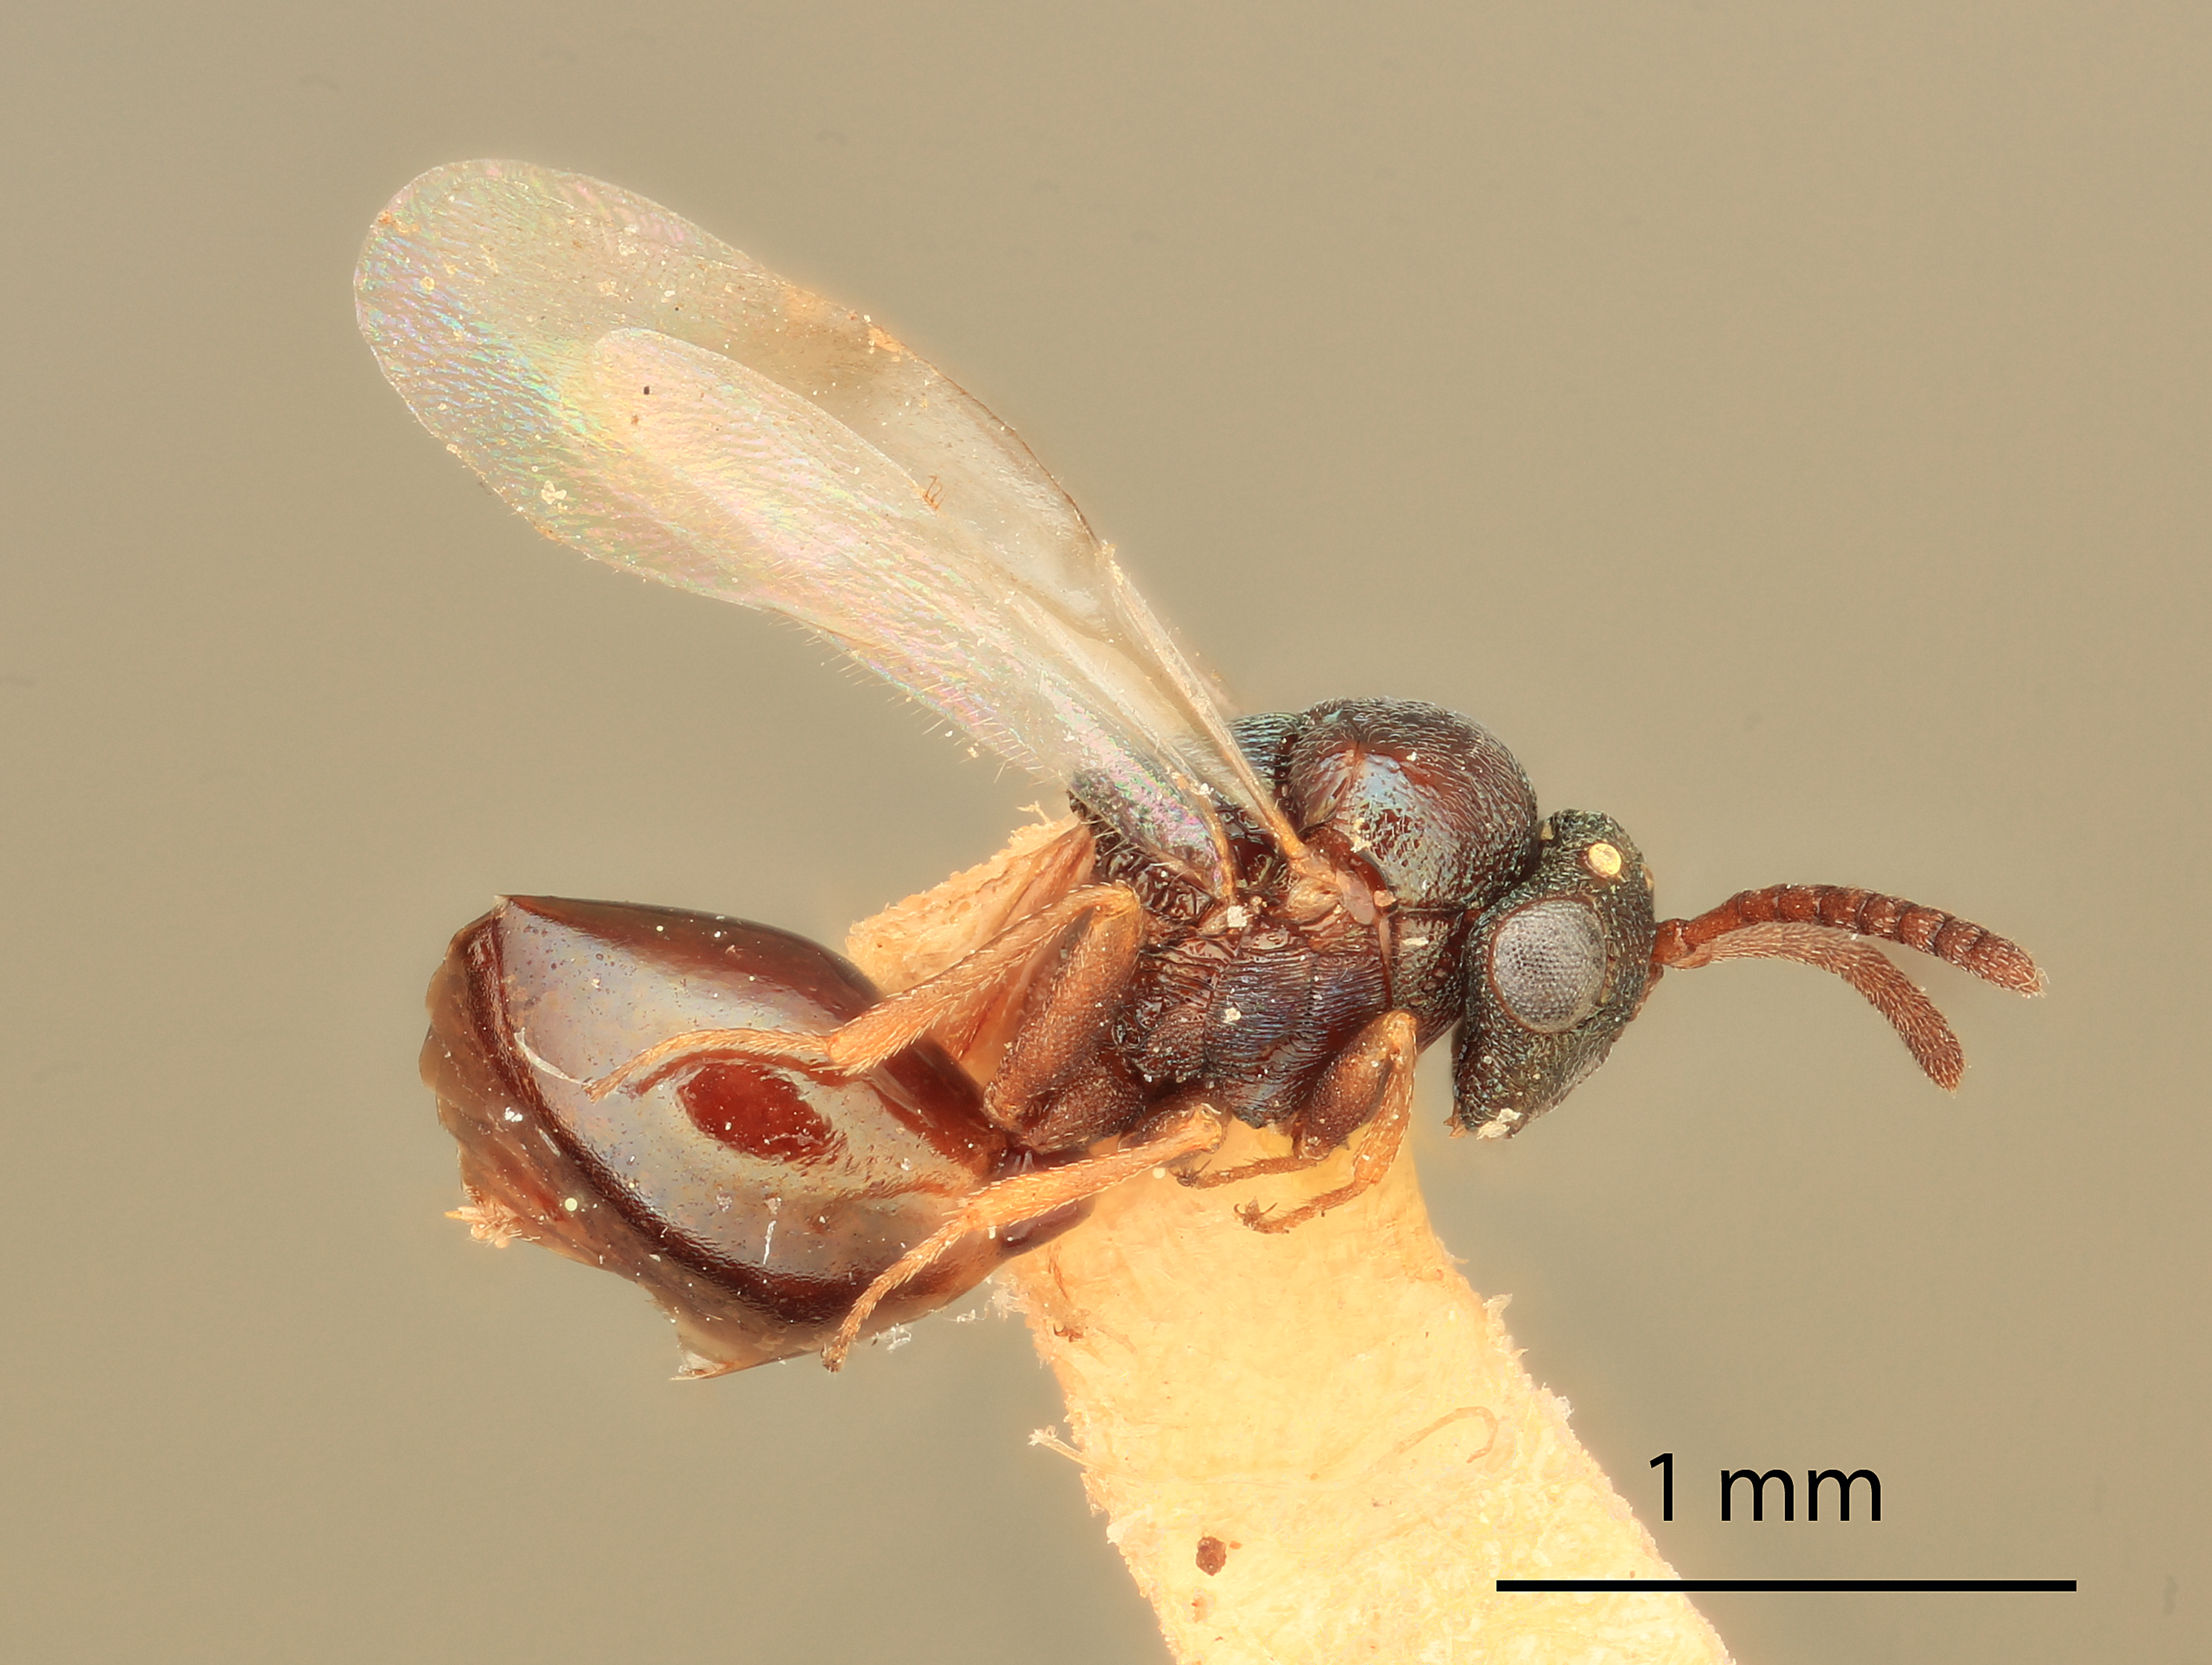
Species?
Pseudometagea bakeri
